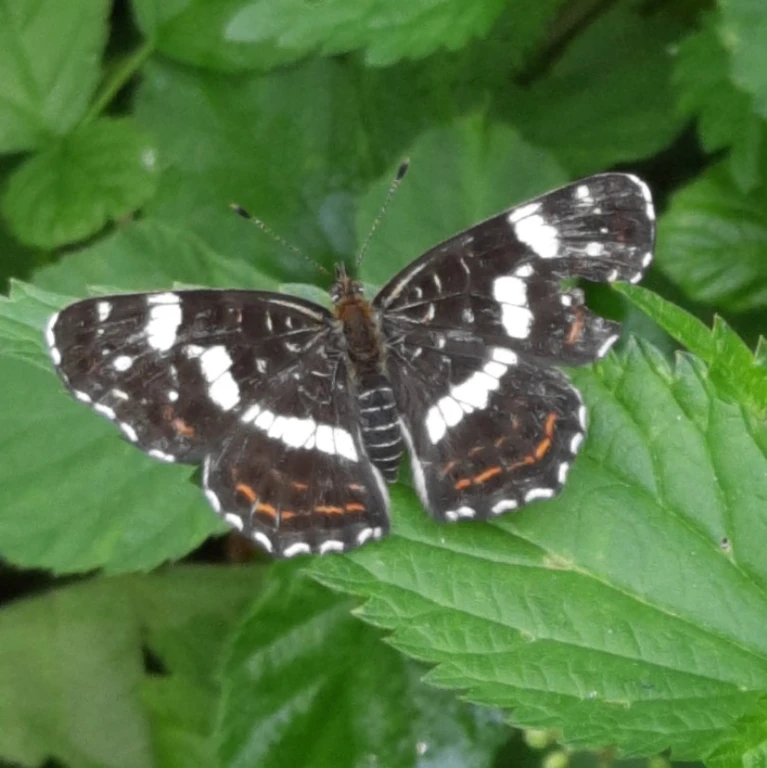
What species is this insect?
Araschnia levana
